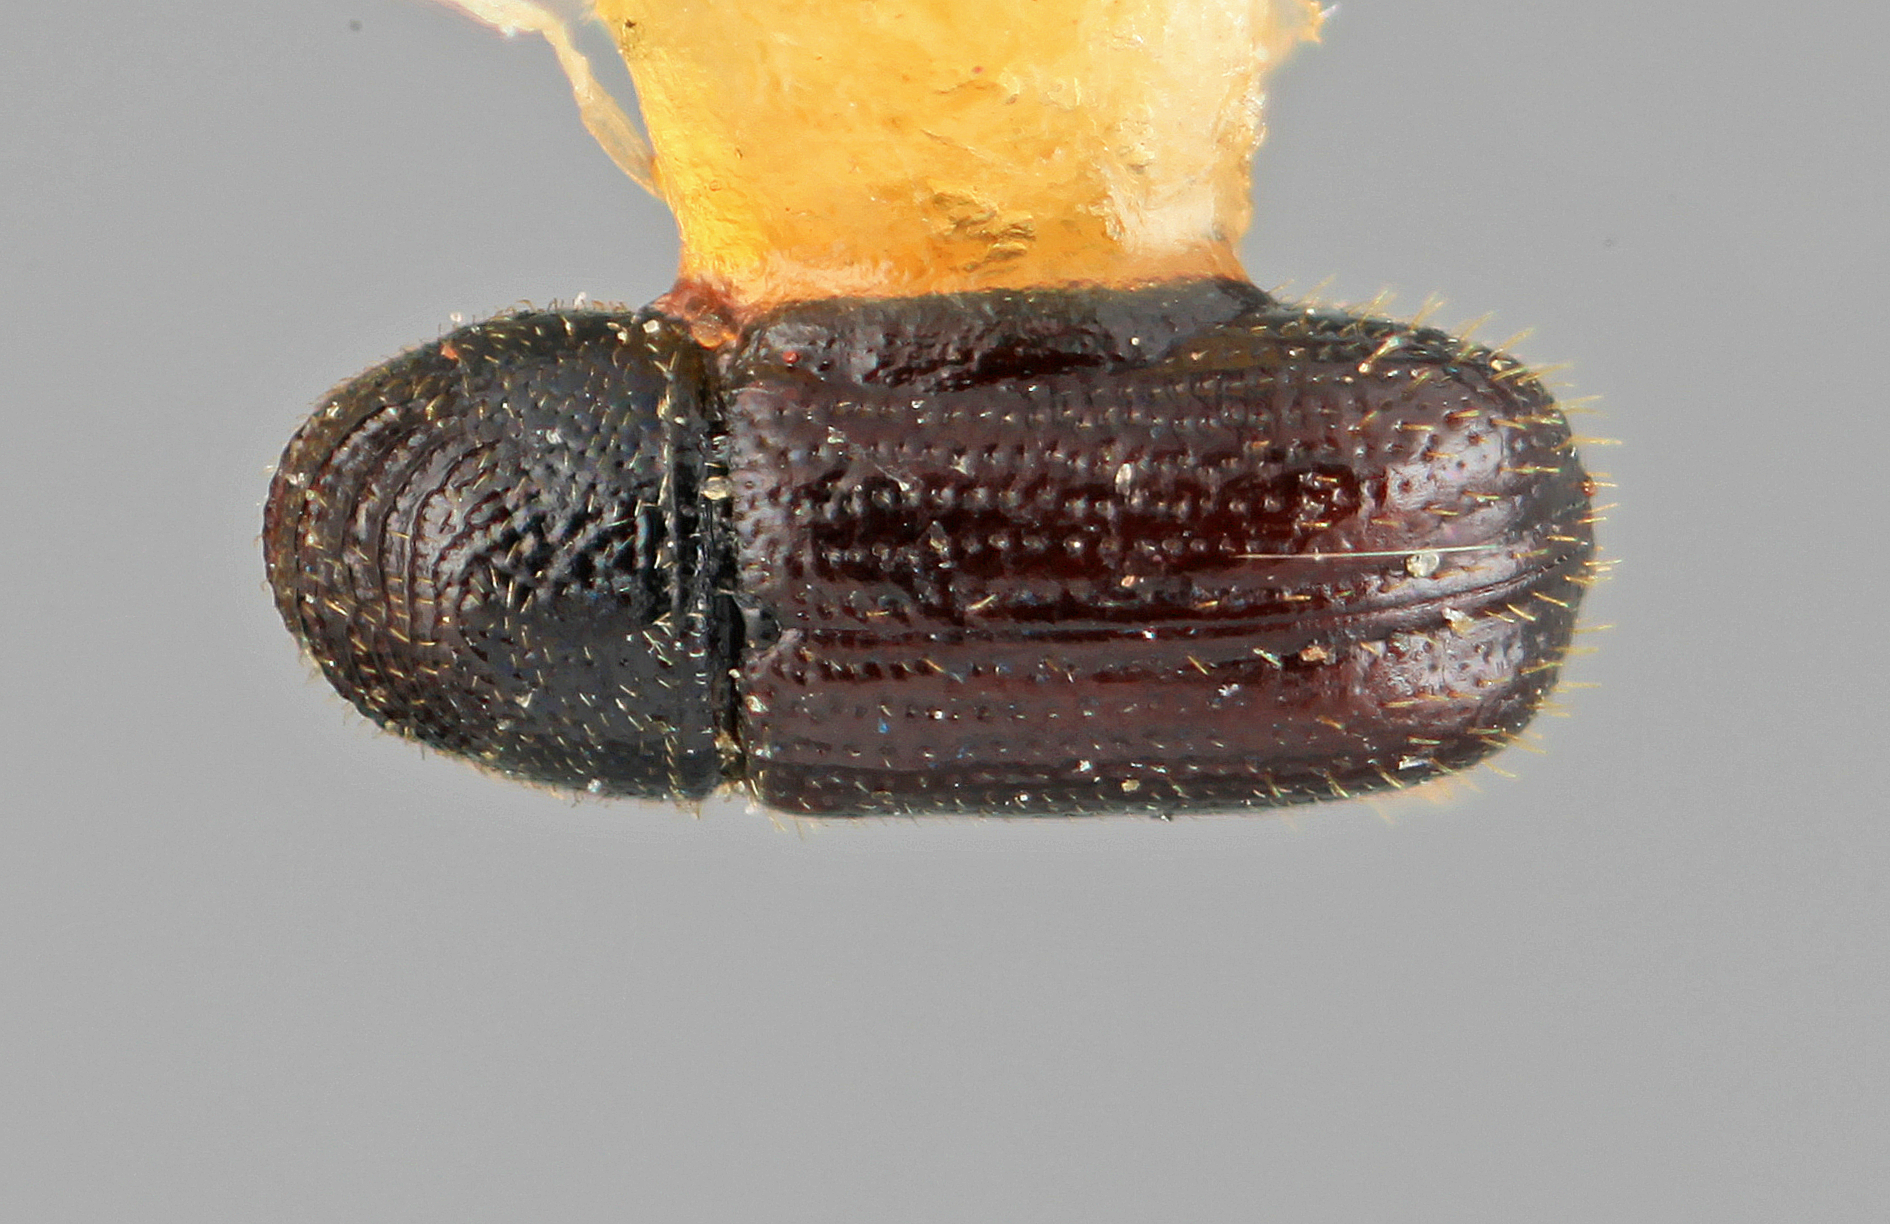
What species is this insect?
Pityophthorus costabilis
